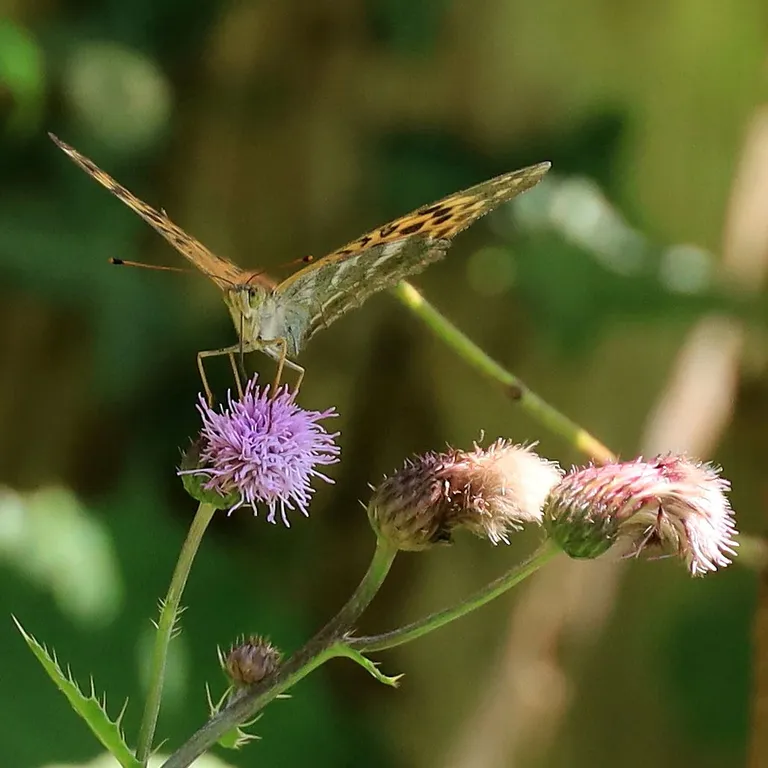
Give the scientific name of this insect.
Argynnis paphia
